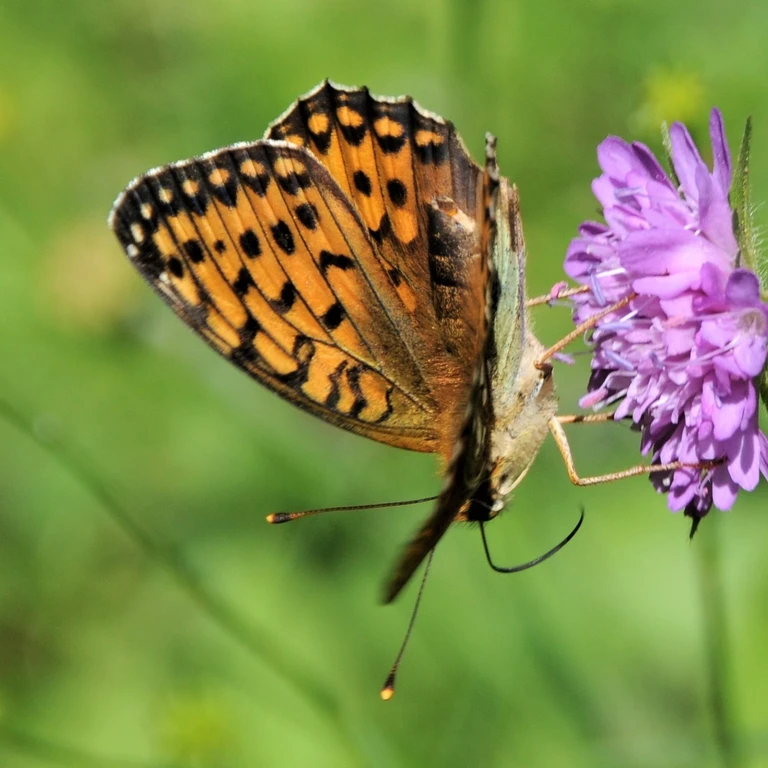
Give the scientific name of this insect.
Speyeria aglaja
